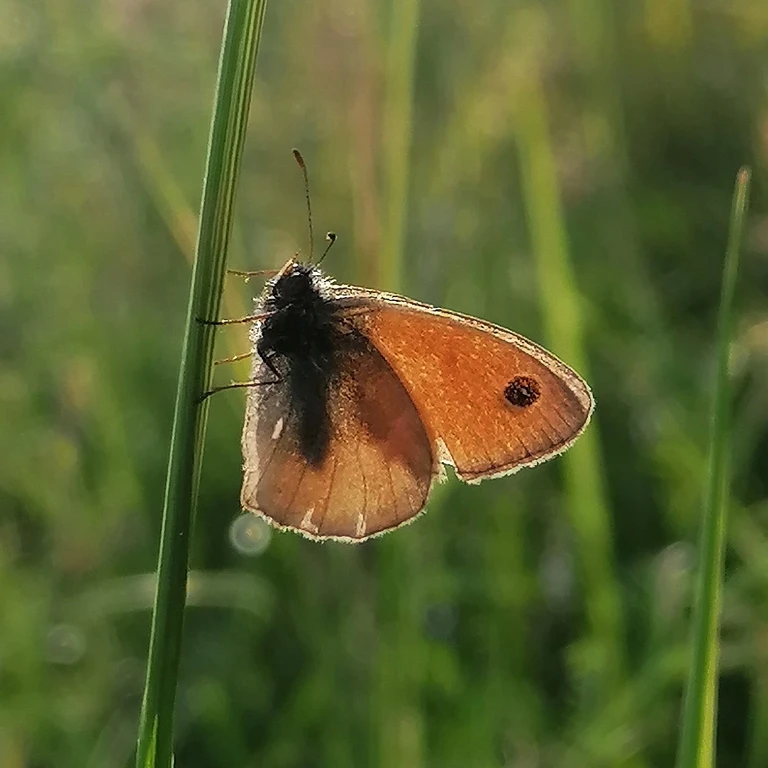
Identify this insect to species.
Coenonympha pamphilus
